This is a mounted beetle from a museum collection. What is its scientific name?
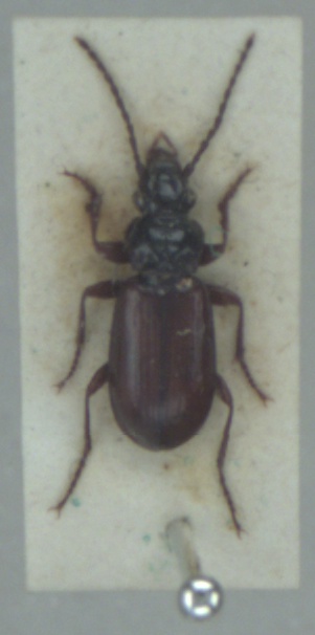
Patrobus septentrionis
